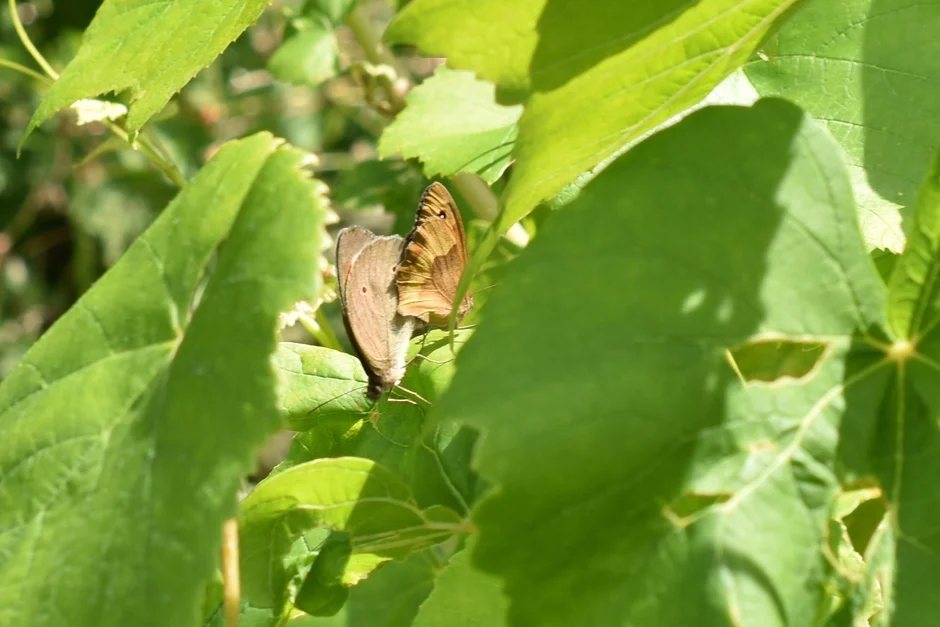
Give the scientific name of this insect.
Maniola jurtina
